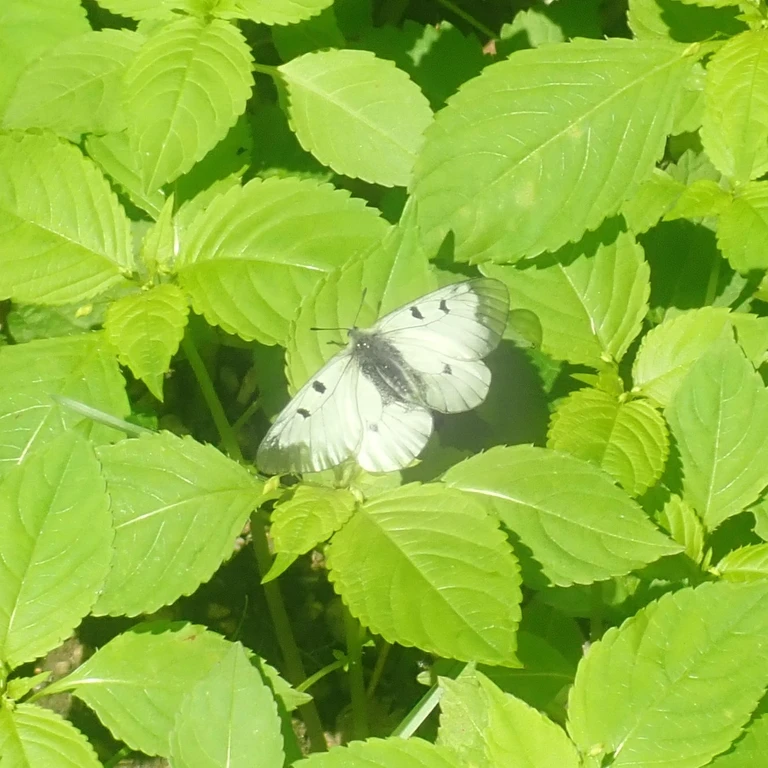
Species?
Parnassius mnemosyne
